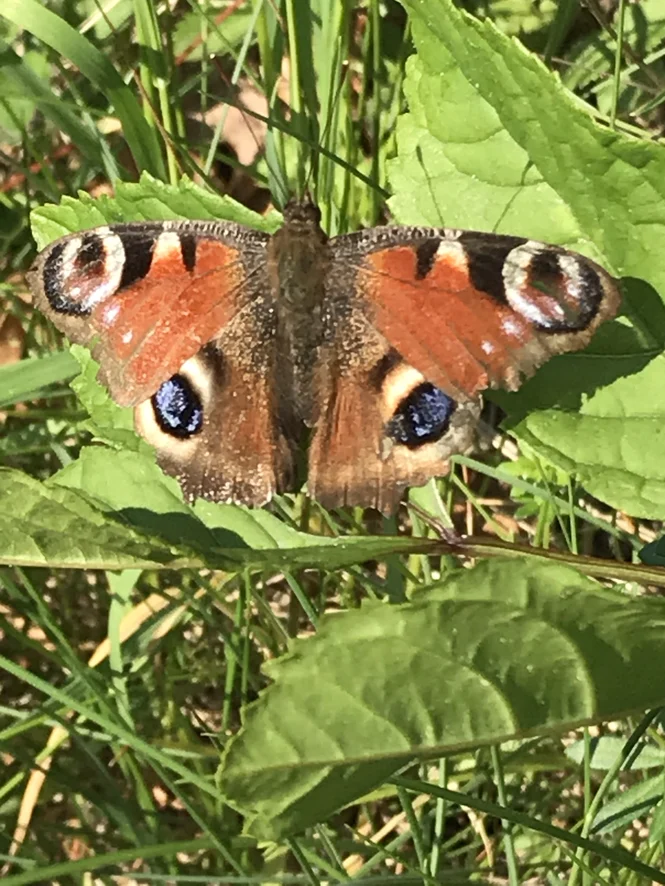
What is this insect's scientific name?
Aglais io
